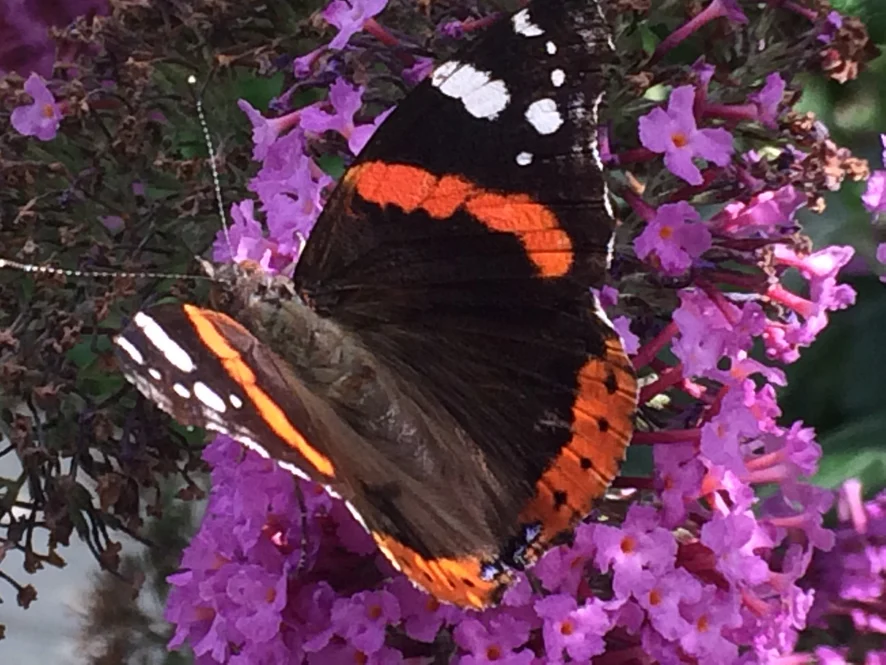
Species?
Vanessa atalanta
